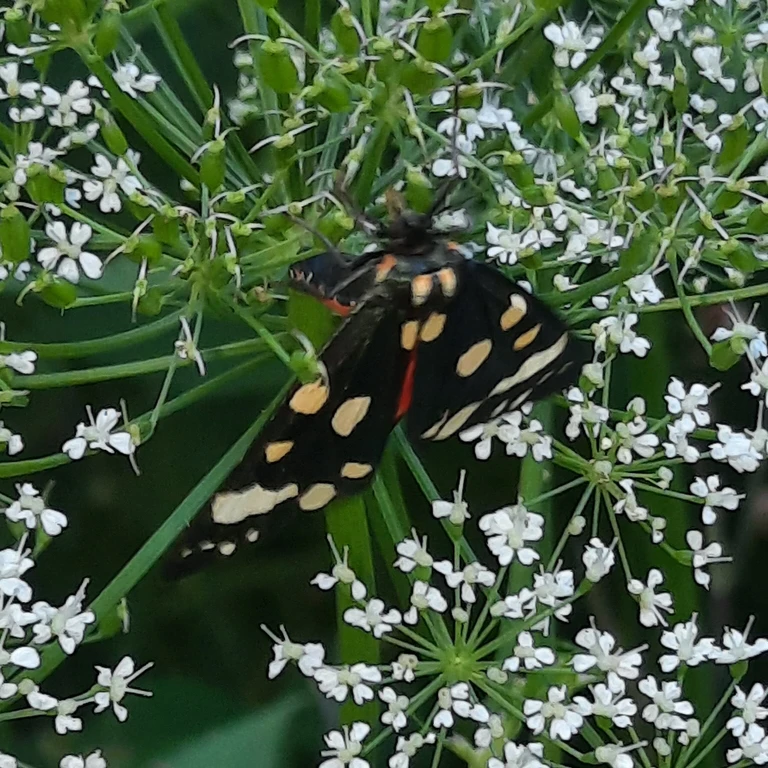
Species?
Callimorpha dominula
